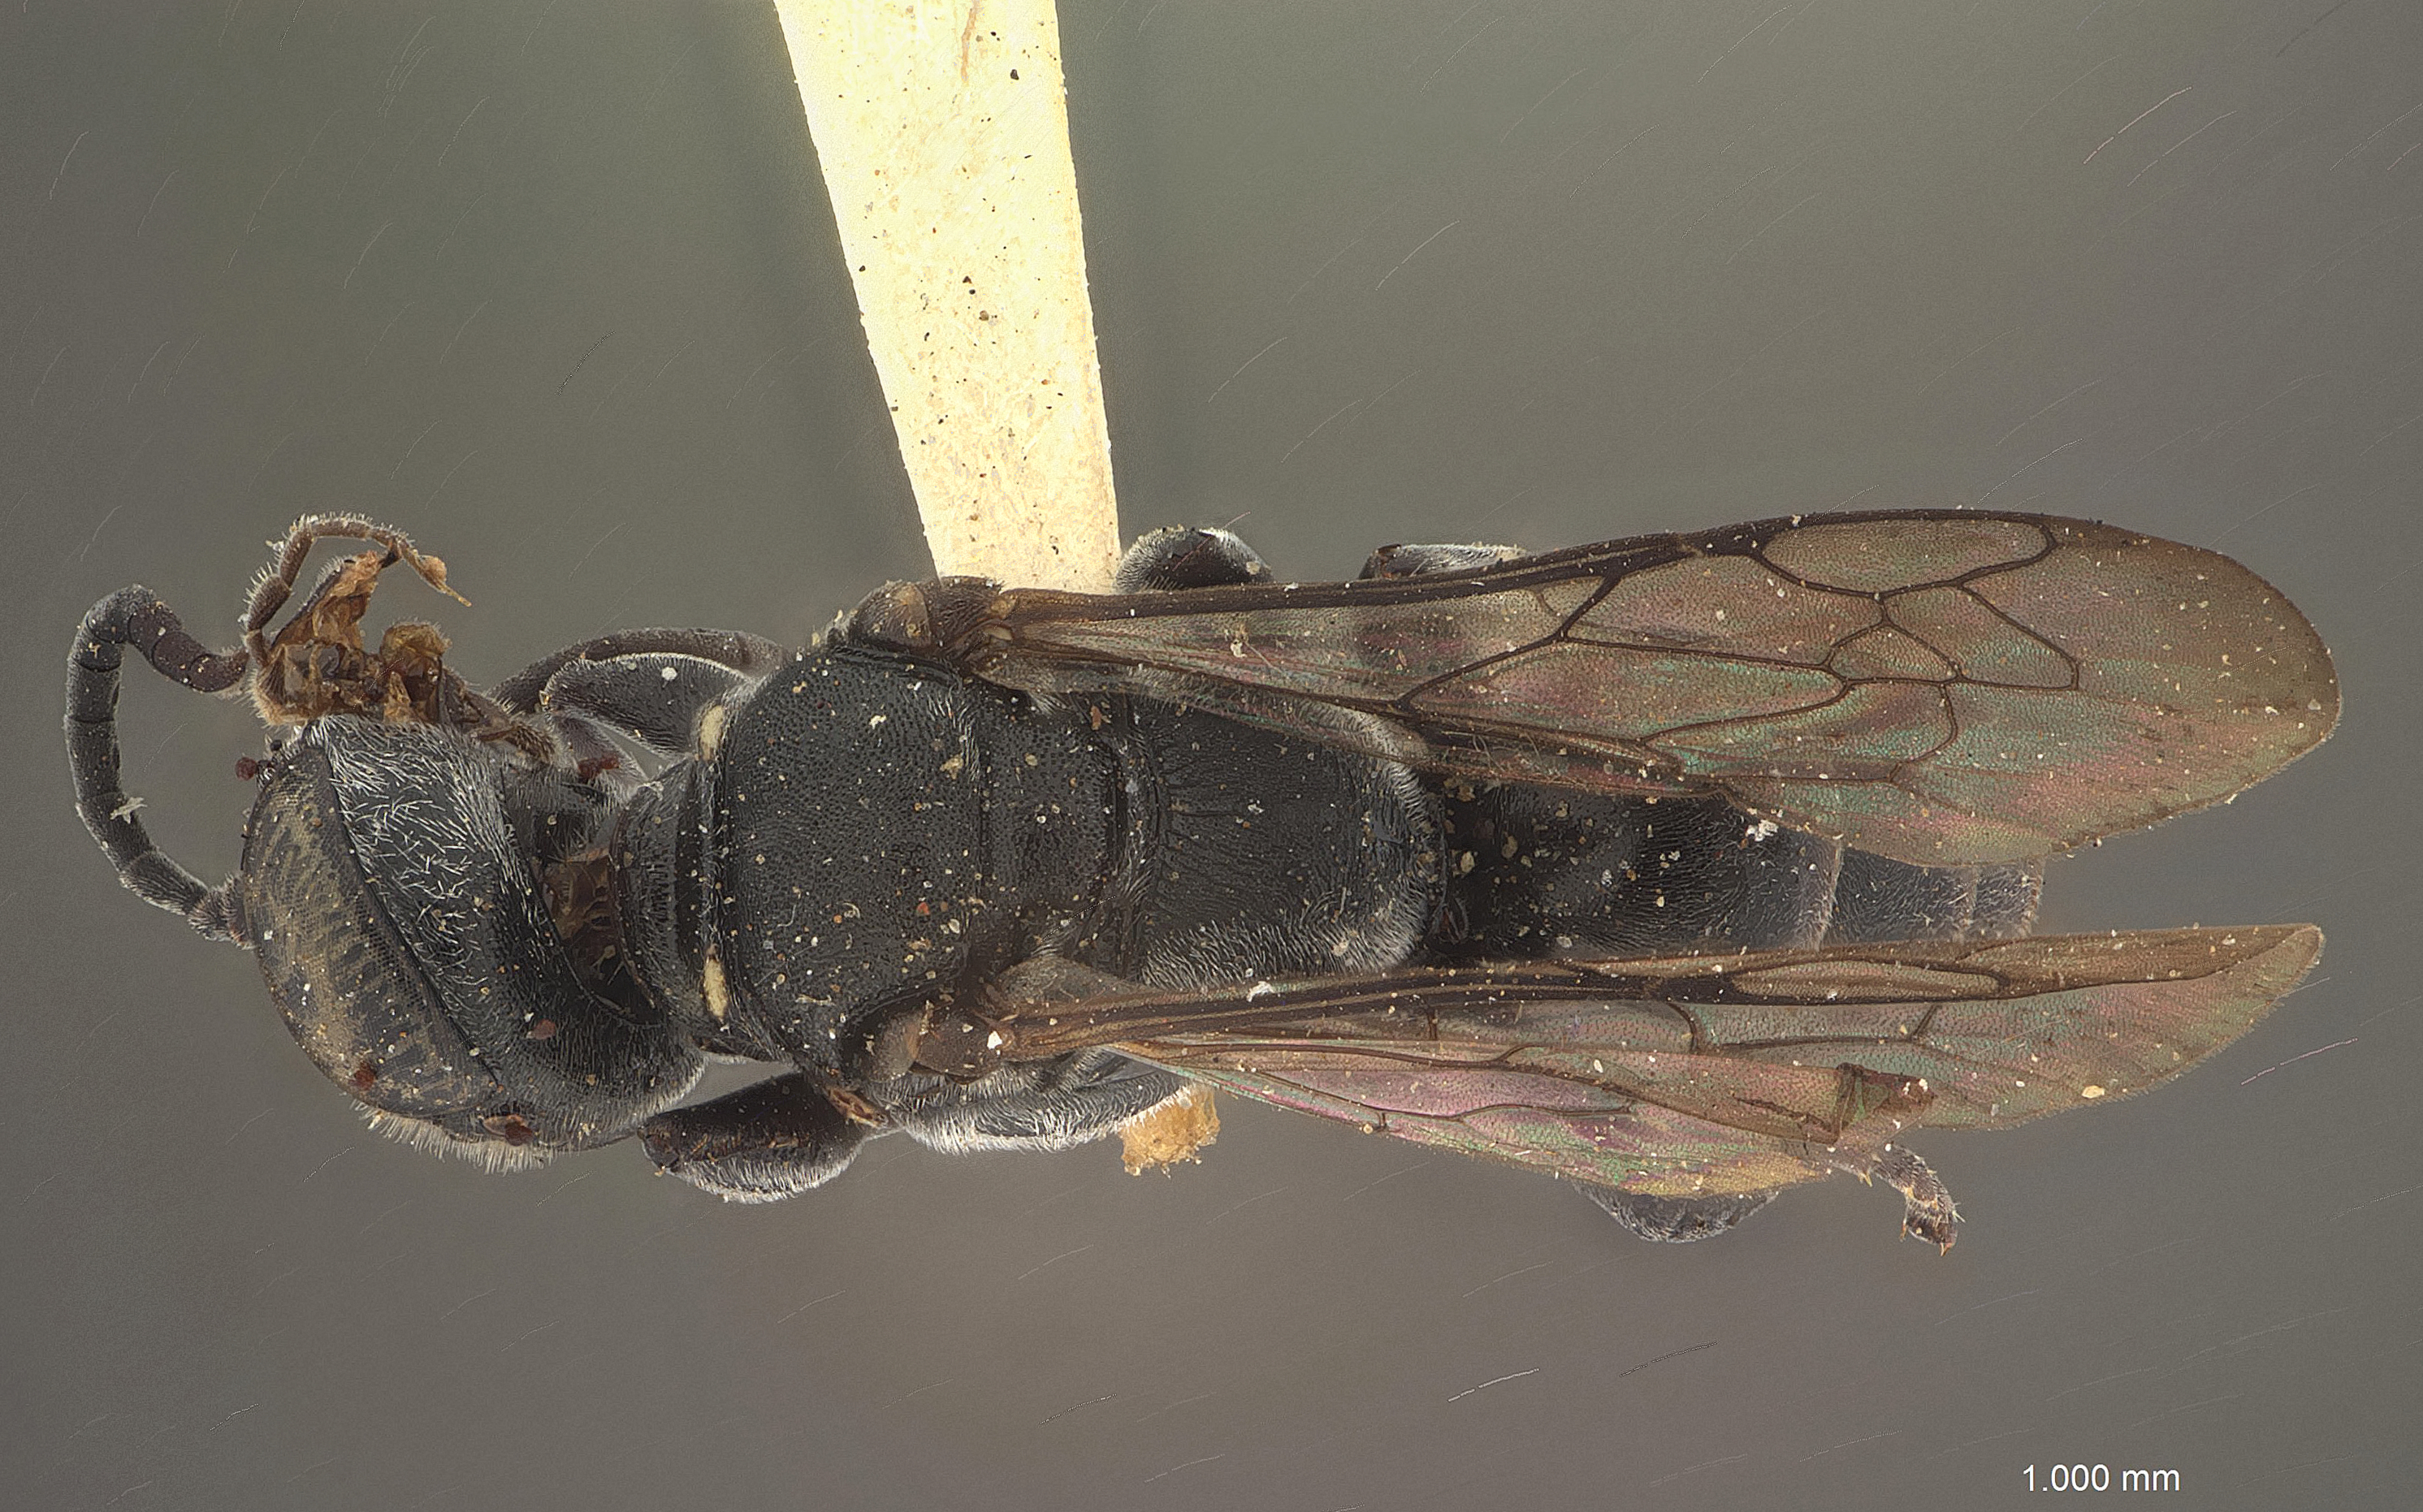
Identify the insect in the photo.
Silaon similis
